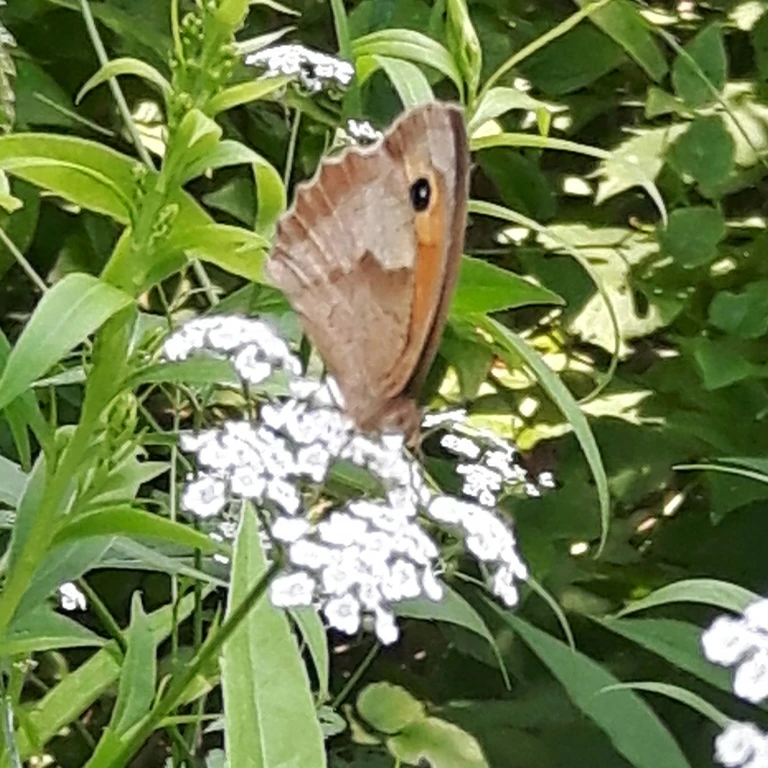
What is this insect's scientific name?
Maniola jurtina
